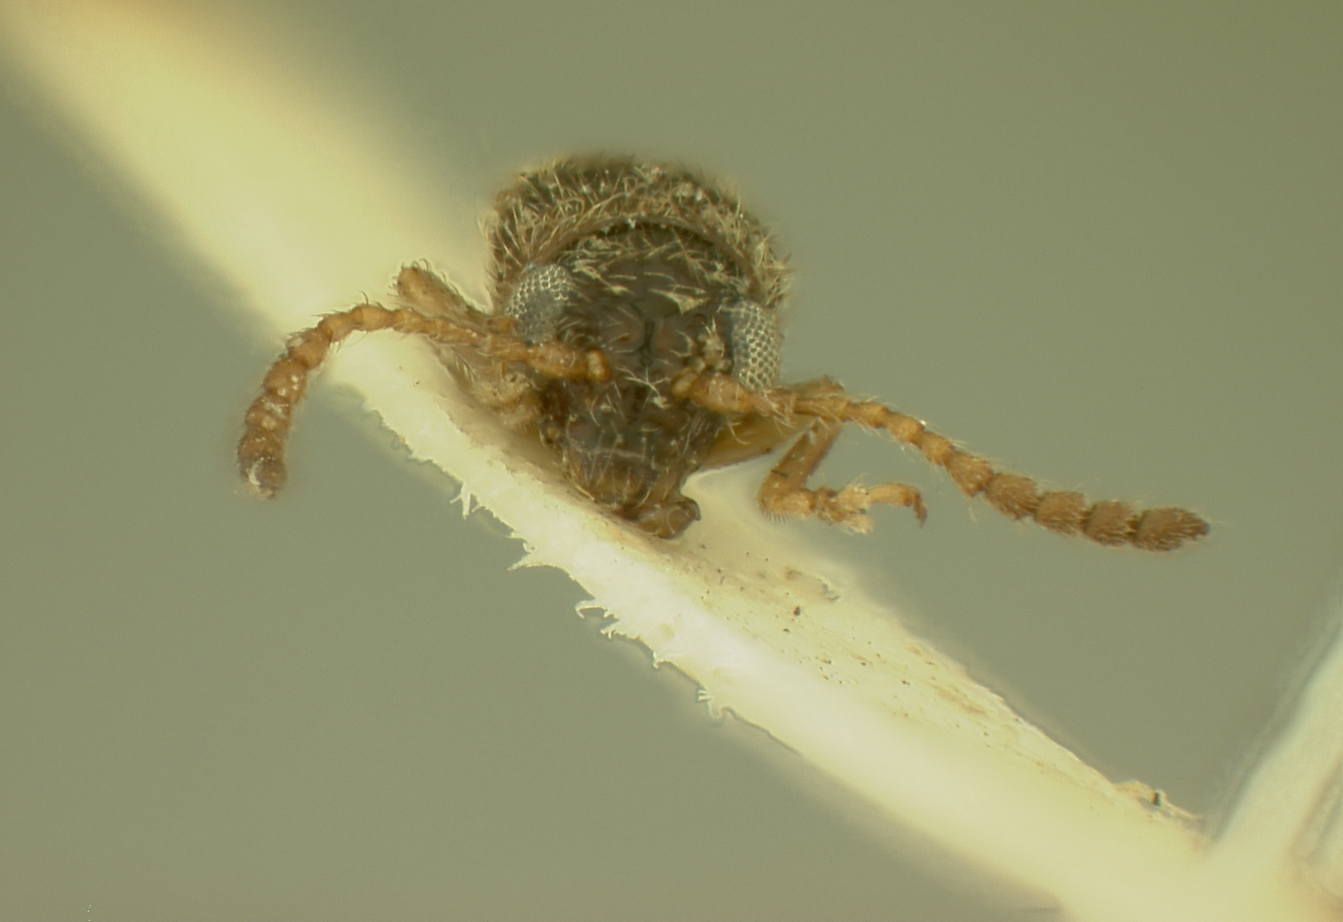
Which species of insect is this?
Distigmoptera borealis
